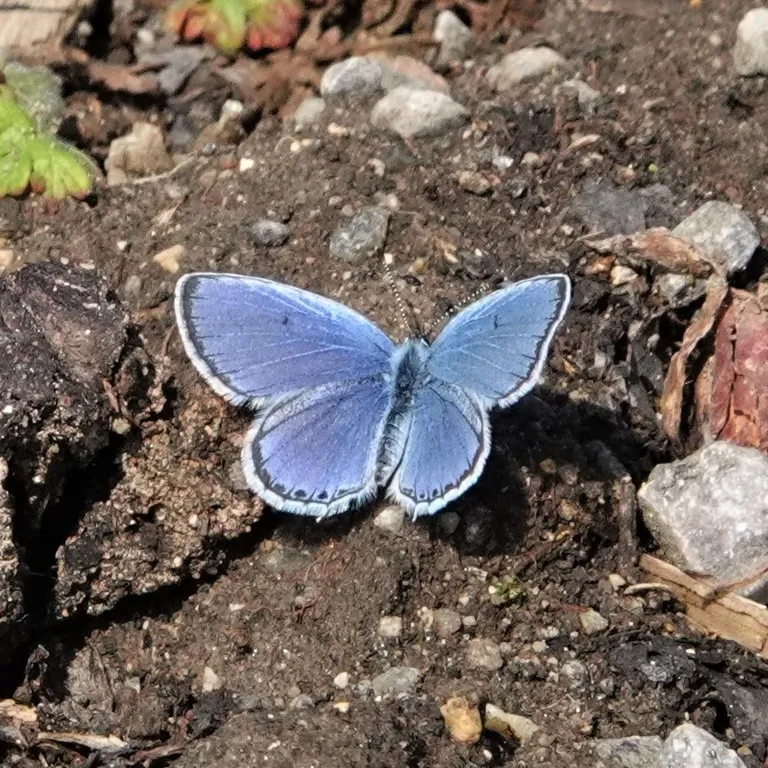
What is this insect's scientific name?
Cupido argiades (also Elkalyce argiades)
